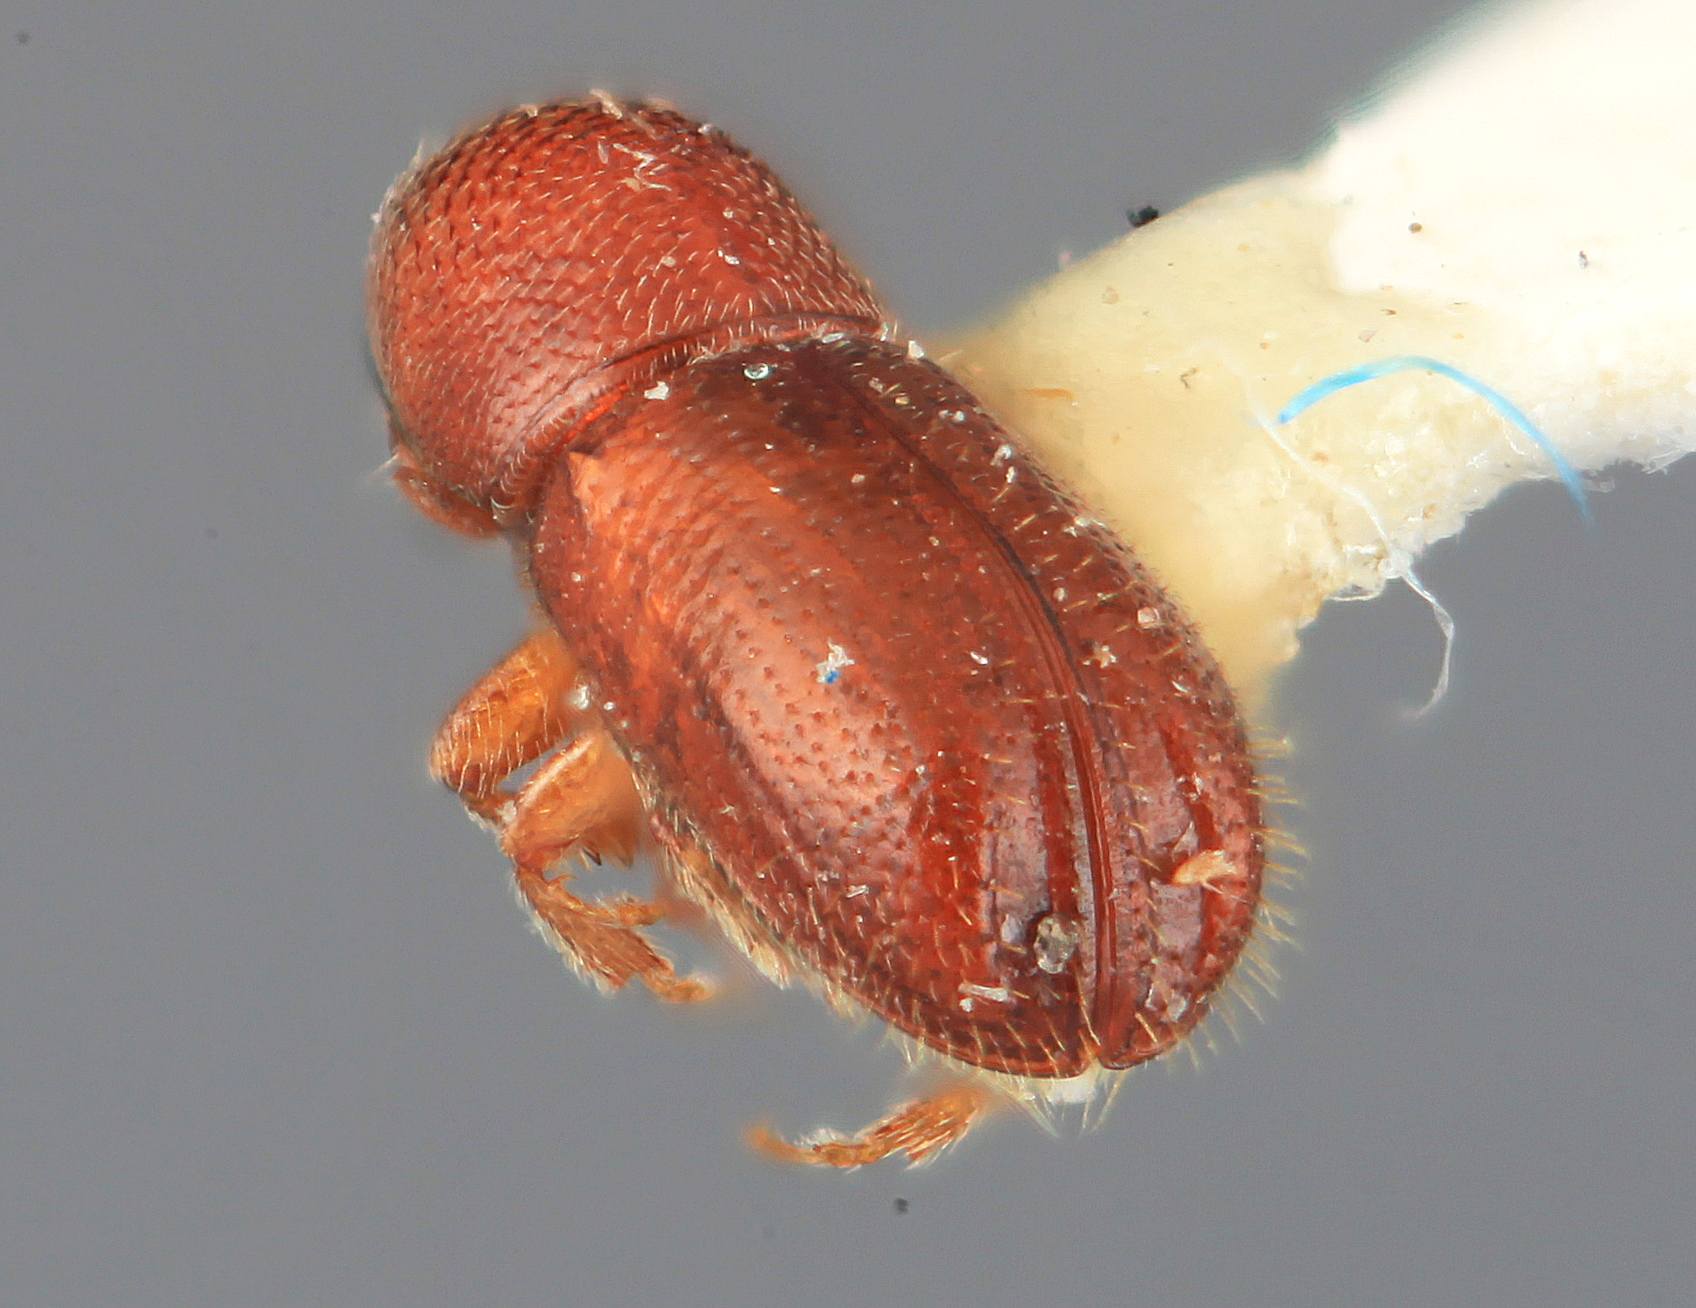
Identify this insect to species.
Araptus trepidus
